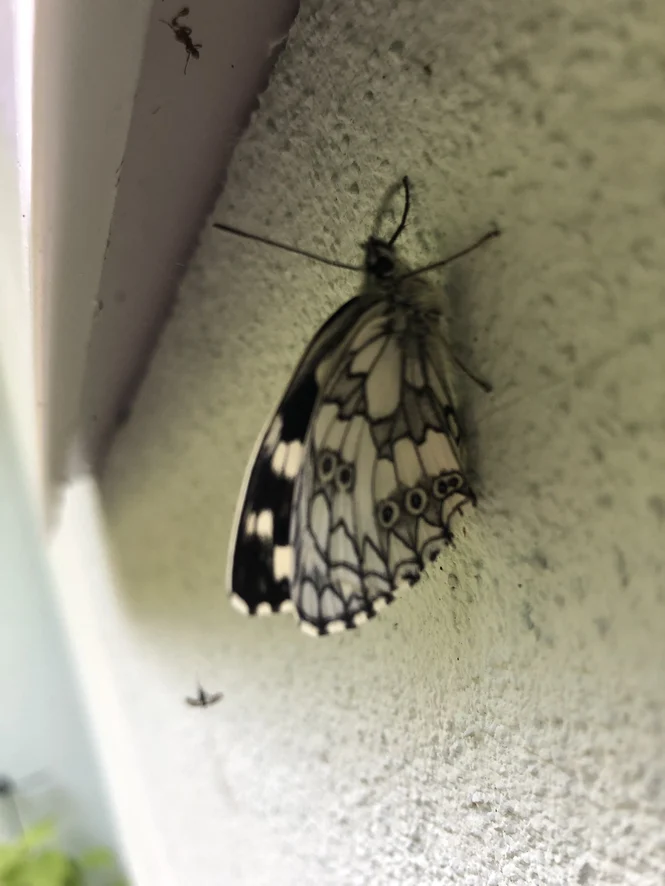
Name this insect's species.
Melanargia galathea
